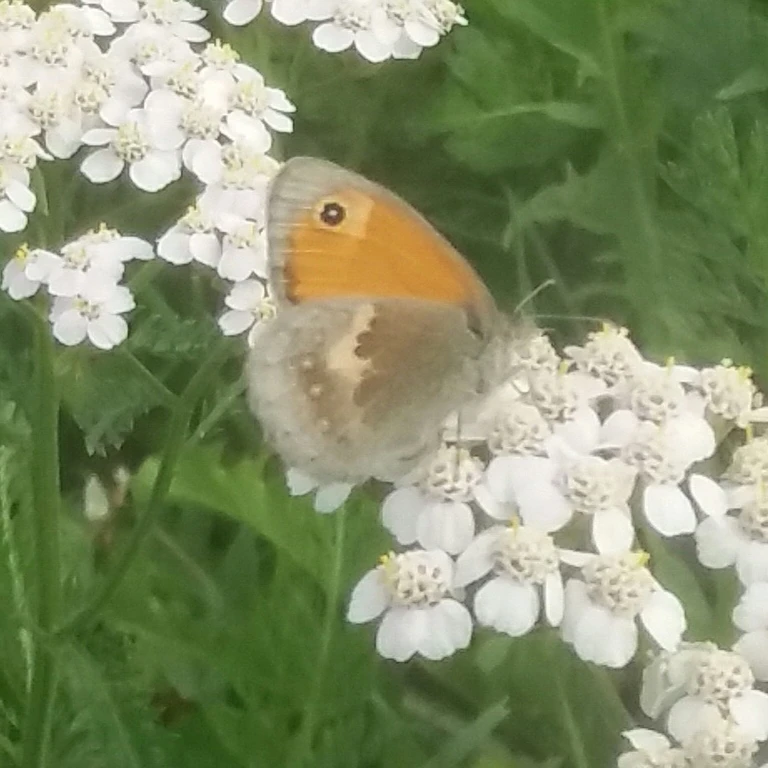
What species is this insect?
Coenonympha pamphilus
